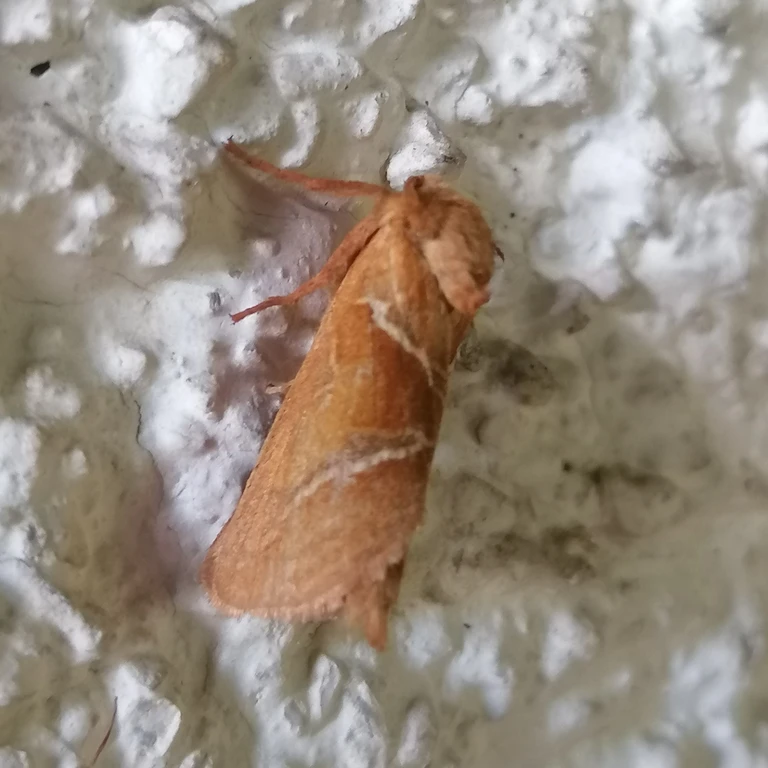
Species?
Triodia sylvina
